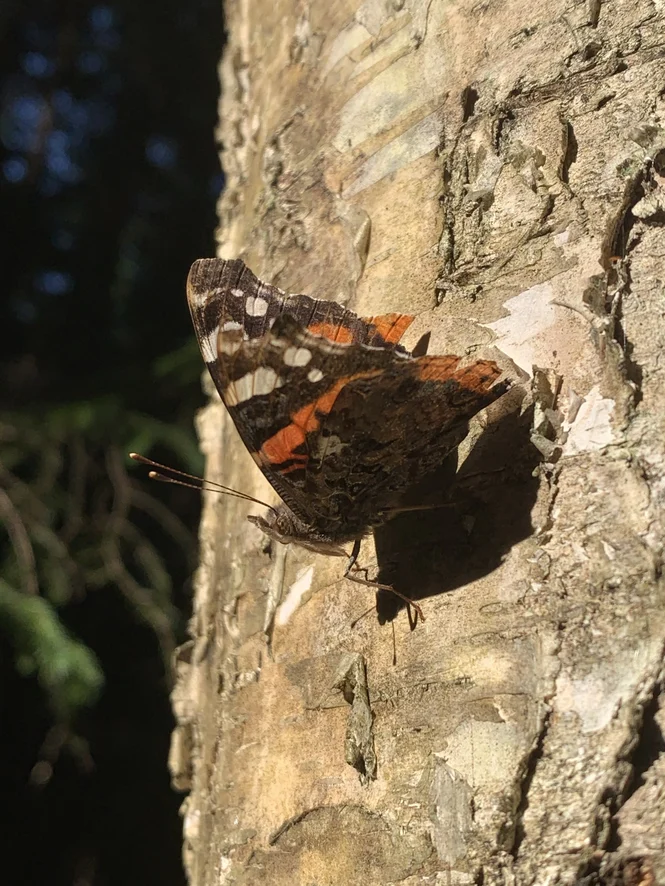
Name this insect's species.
Vanessa atalanta
